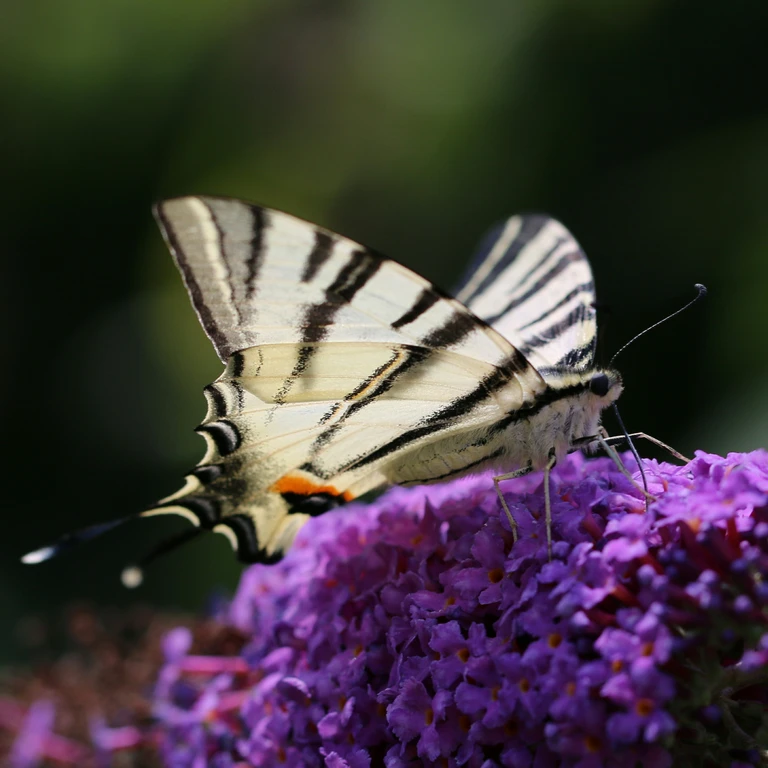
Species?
Iphiclides podalirius
